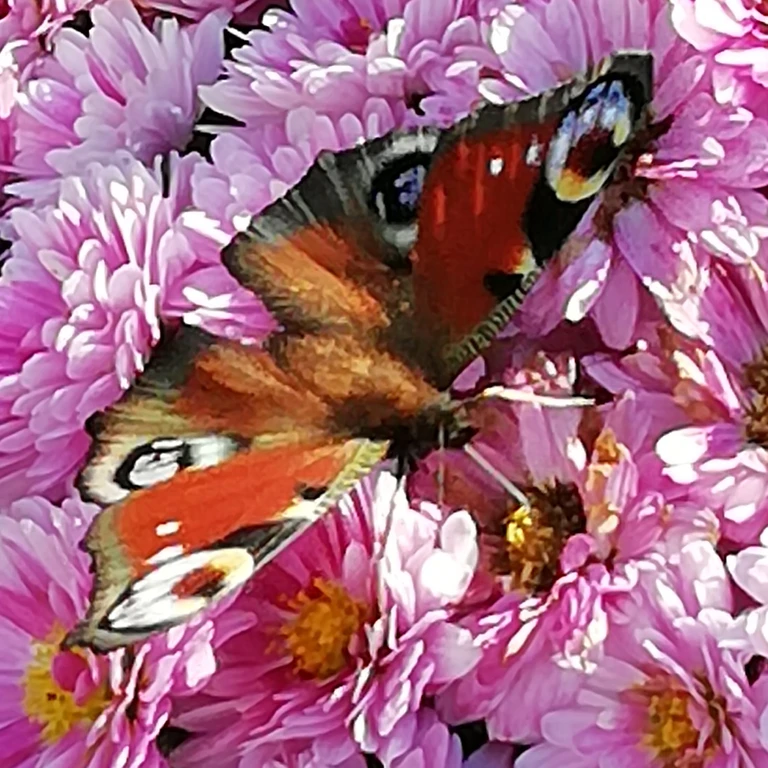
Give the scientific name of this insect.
Aglais io
